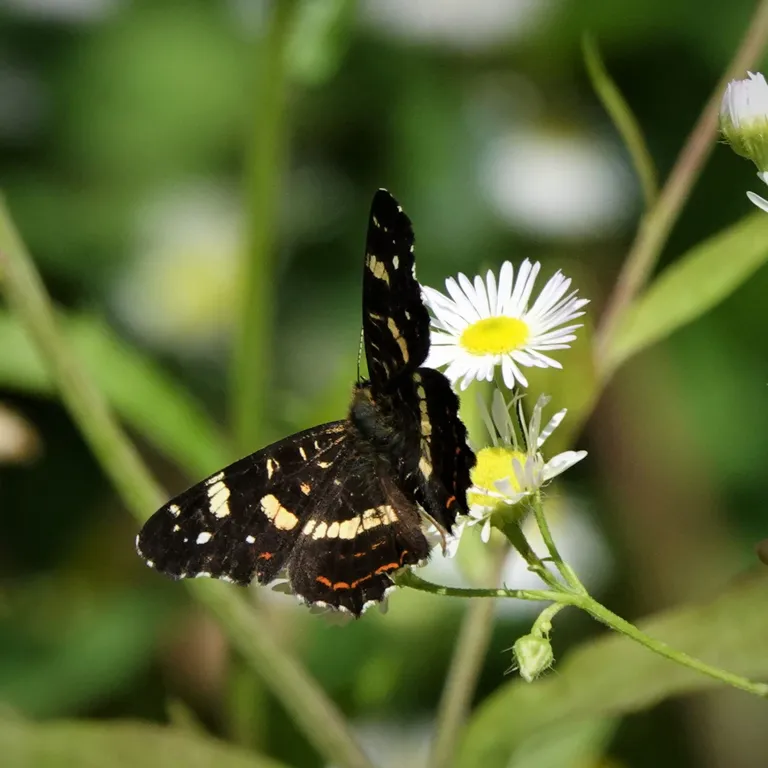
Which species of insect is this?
Araschnia levana
